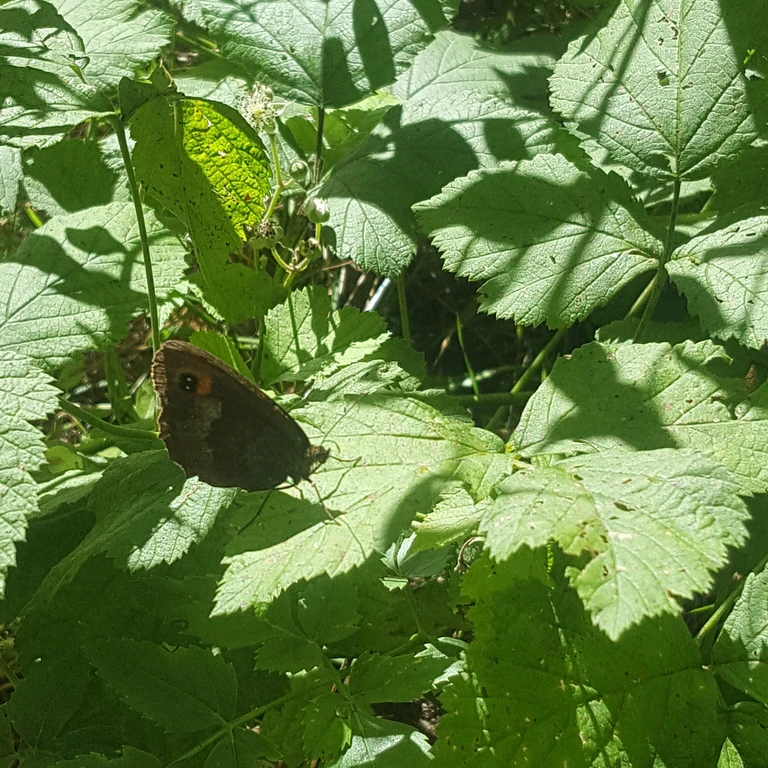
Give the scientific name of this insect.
Erebia aethiops
